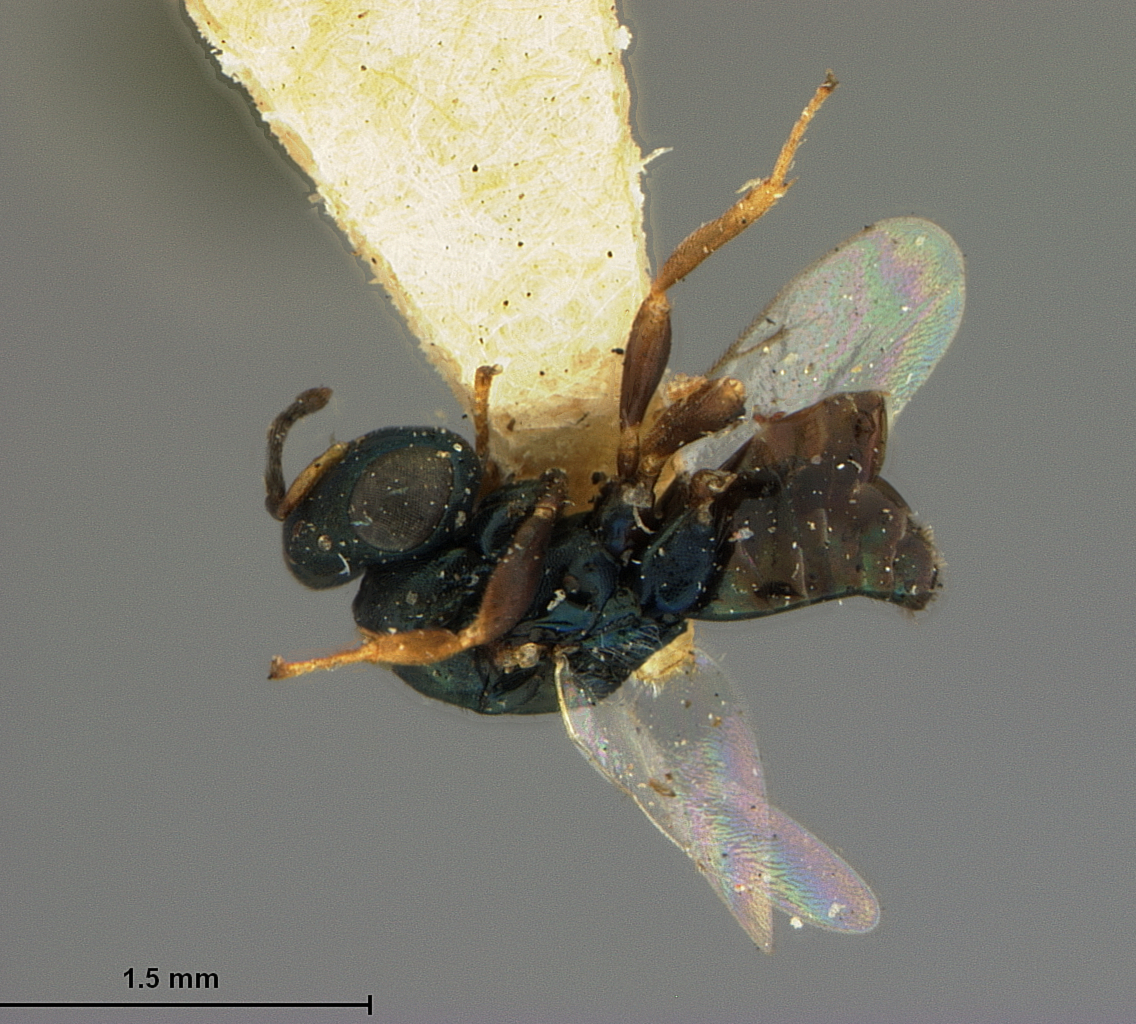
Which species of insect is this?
Tomicobia tibialis
